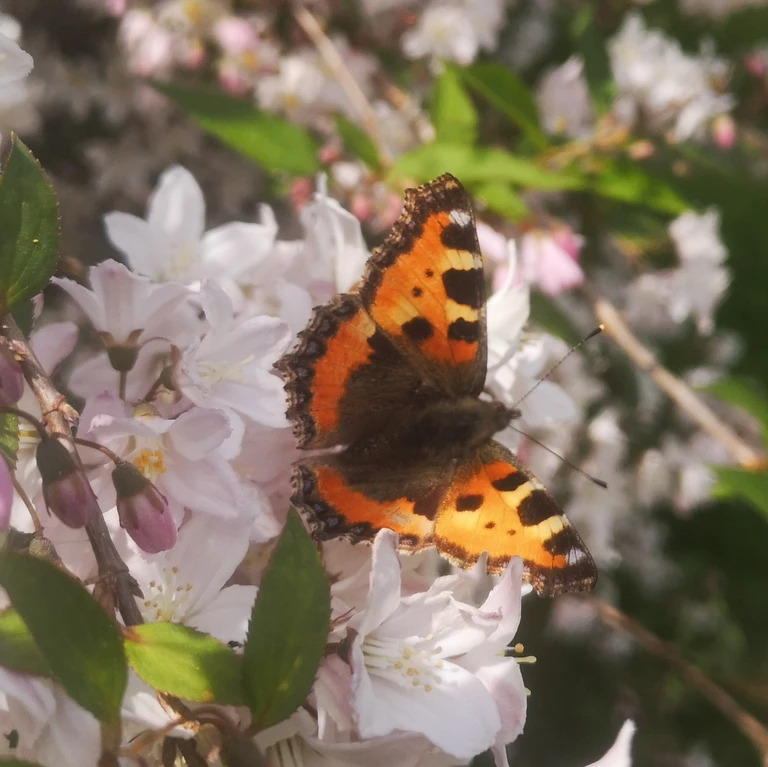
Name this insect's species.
Aglais urticae
